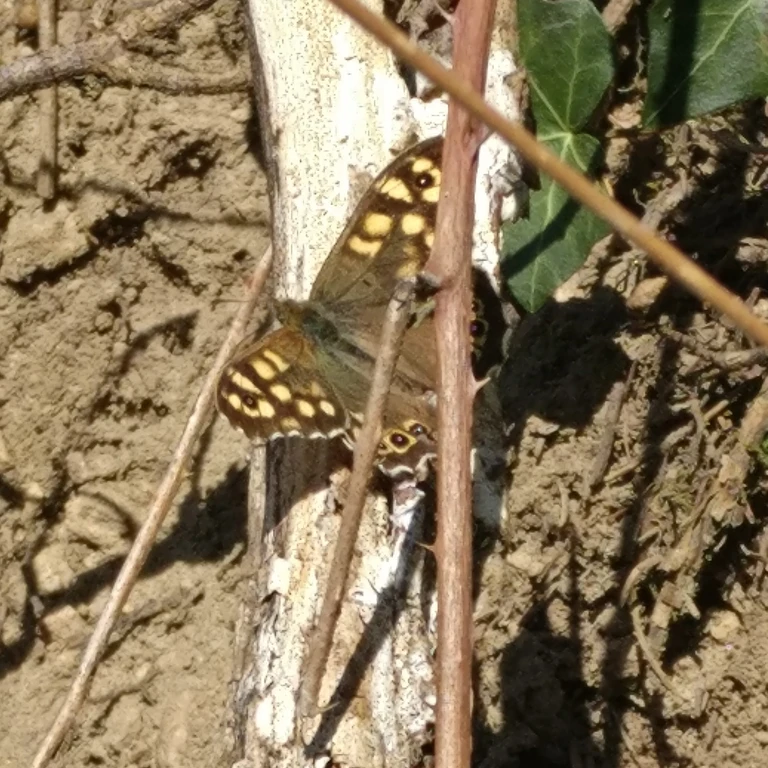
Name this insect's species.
Pararge aegeria
